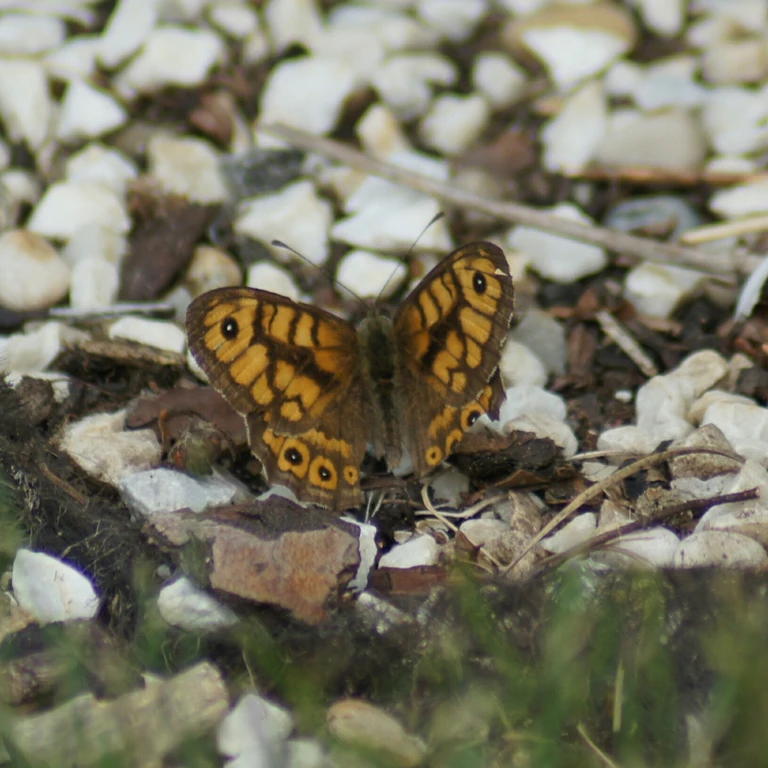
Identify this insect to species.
Lasiommata megera (also Pararge megera)
